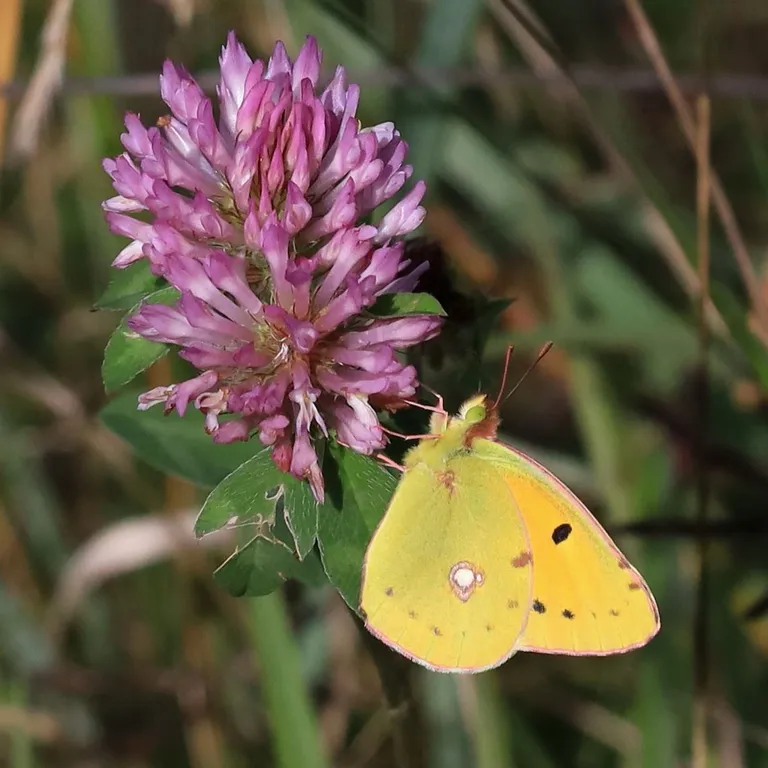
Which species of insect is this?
Colias croceus
